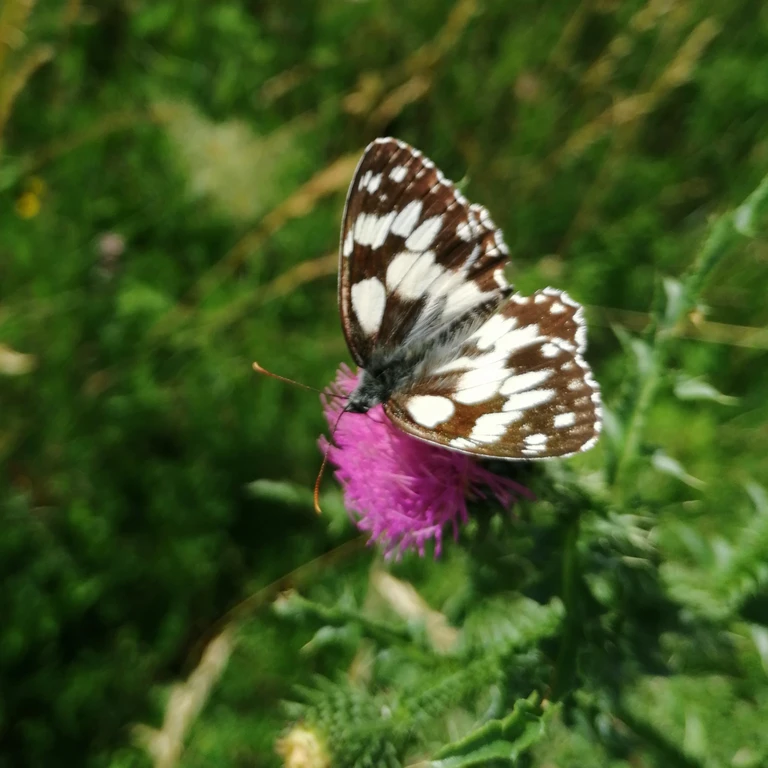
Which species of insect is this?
Melanargia galathea
